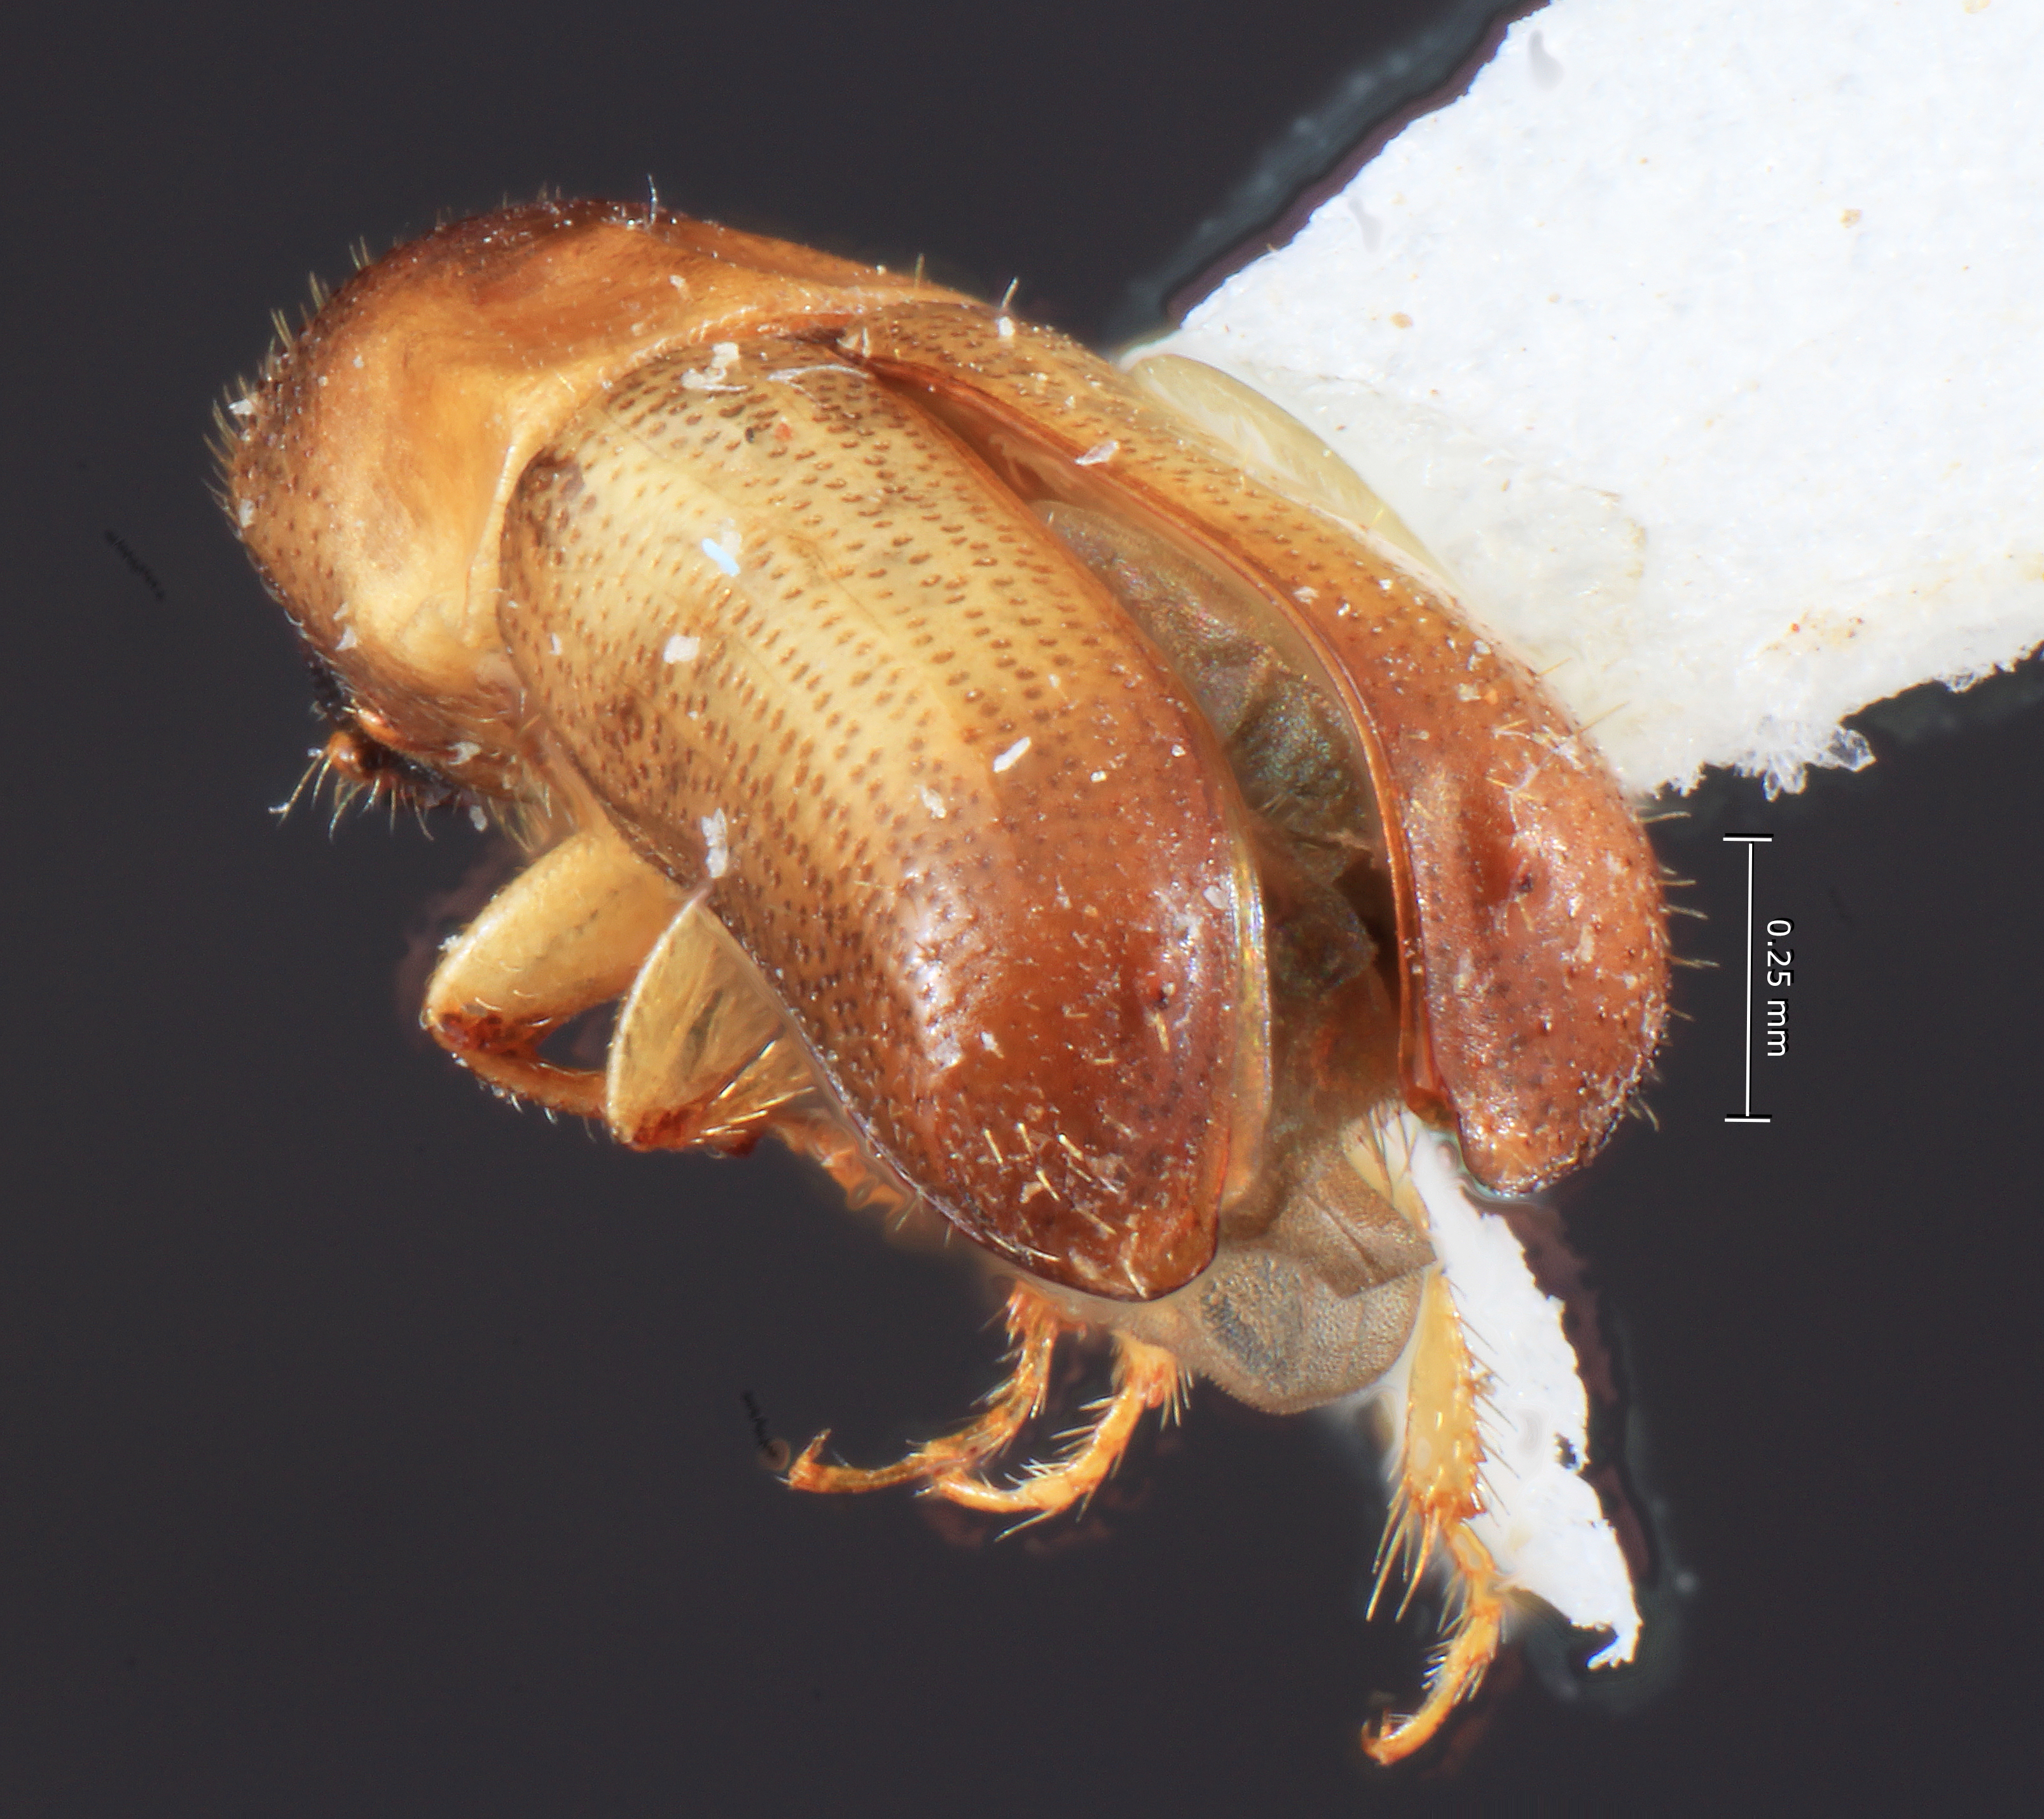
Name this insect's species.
Gnathotrupes bituberculatus
